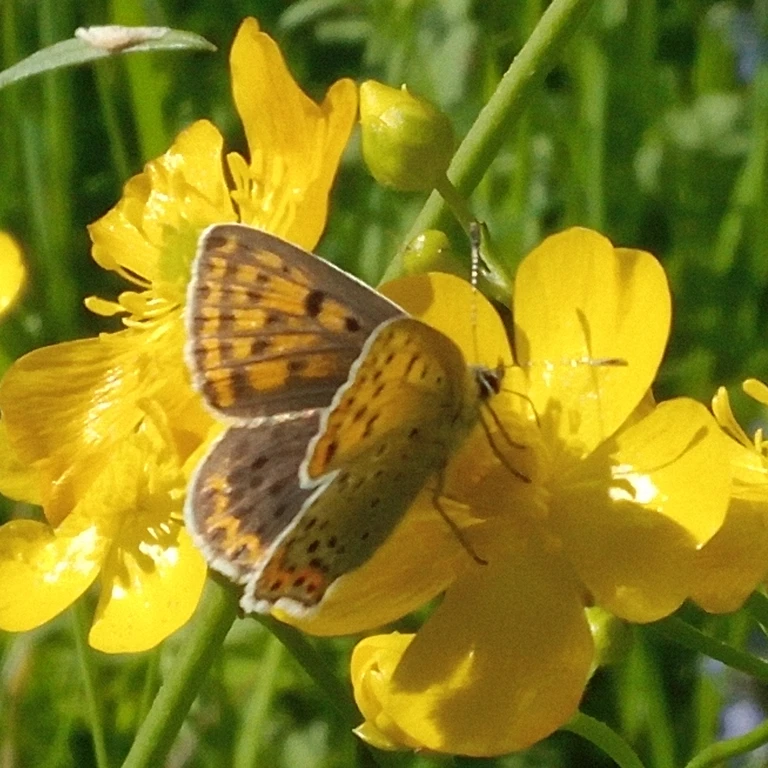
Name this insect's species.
Lycaena tityrus (also Loweia tityrus)
